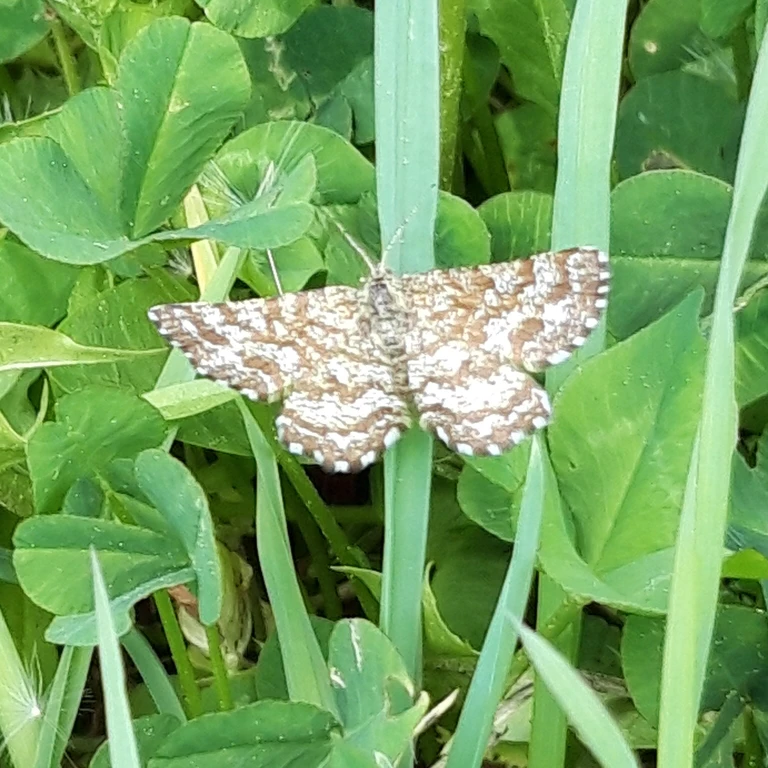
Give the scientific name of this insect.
Ematurga atomaria
